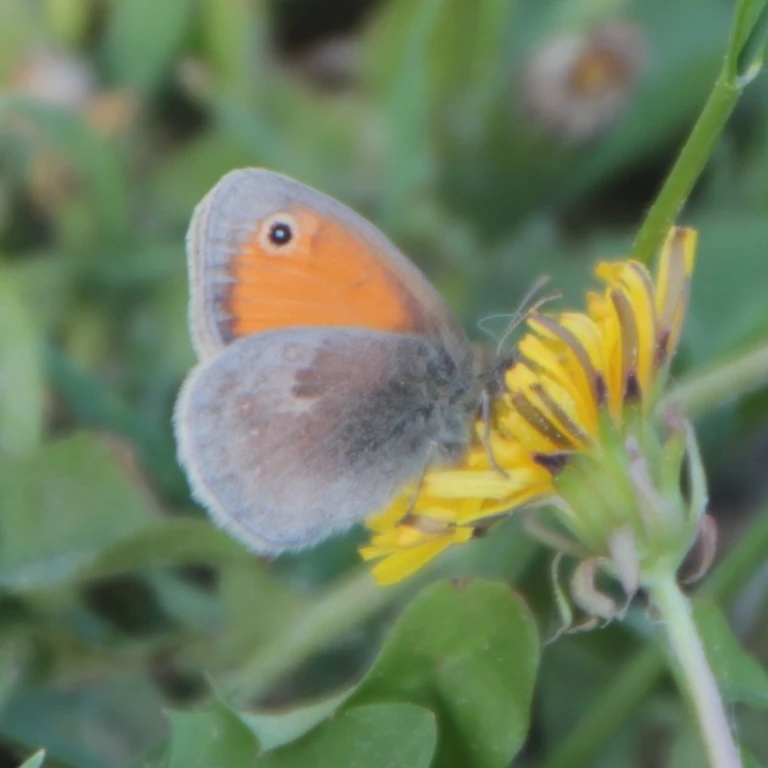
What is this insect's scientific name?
Coenonympha pamphilus
